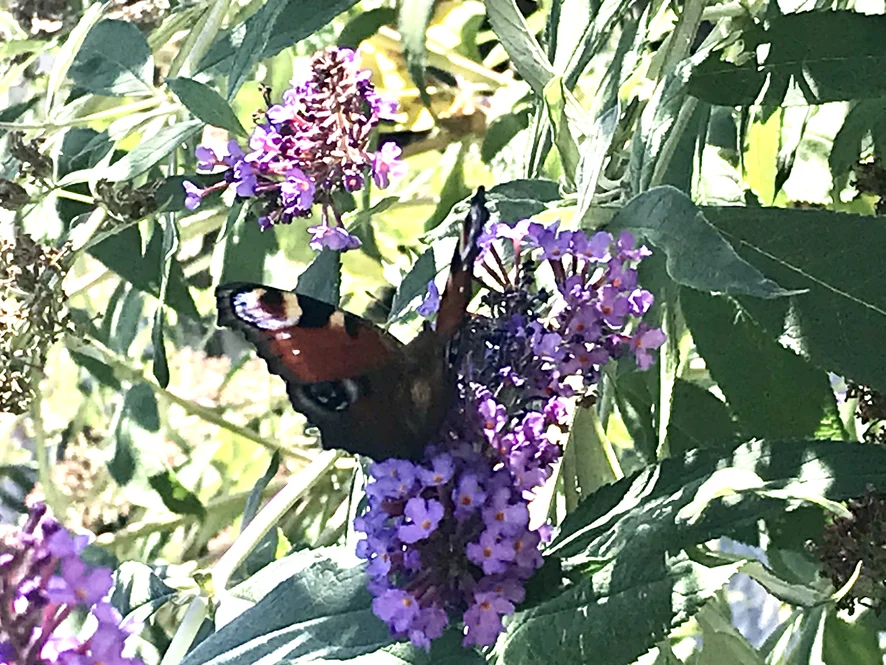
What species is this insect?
Aglais io
